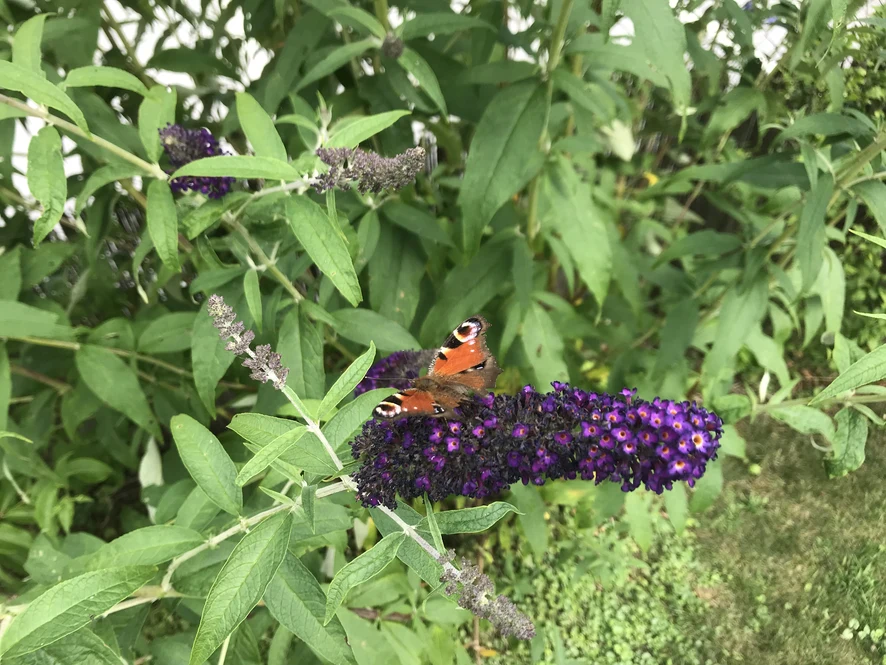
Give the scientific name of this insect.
Aglais io
